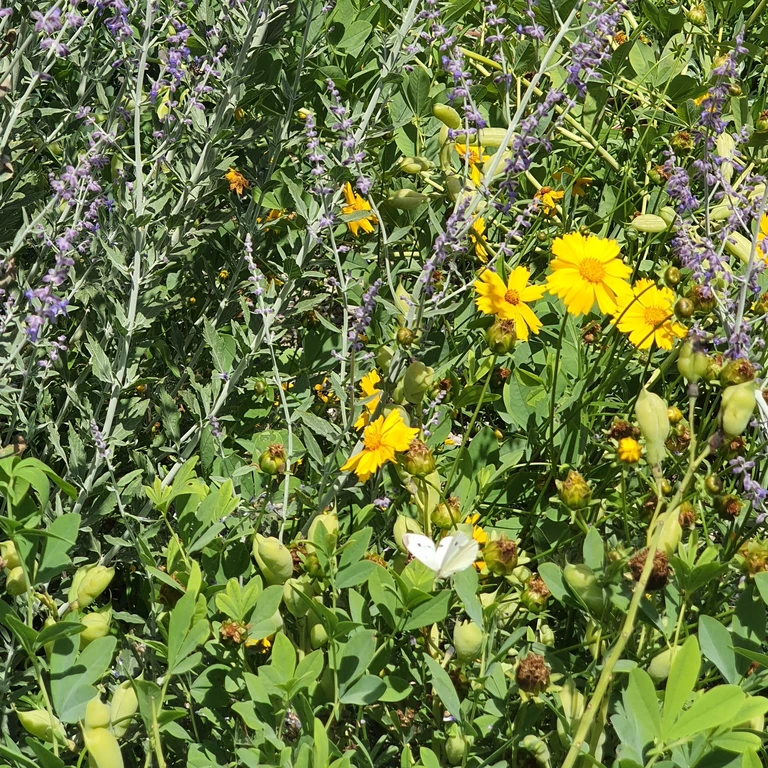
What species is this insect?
Pieris rapae
